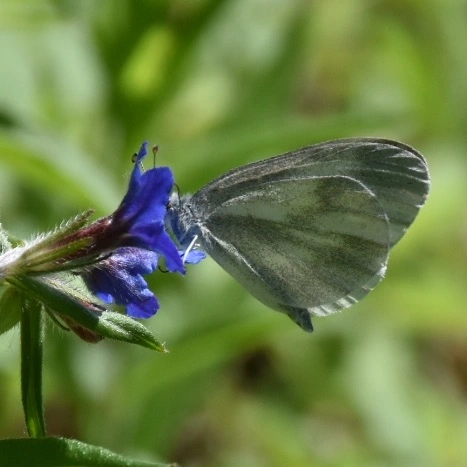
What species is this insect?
Leptidea sinapis/juvernica
